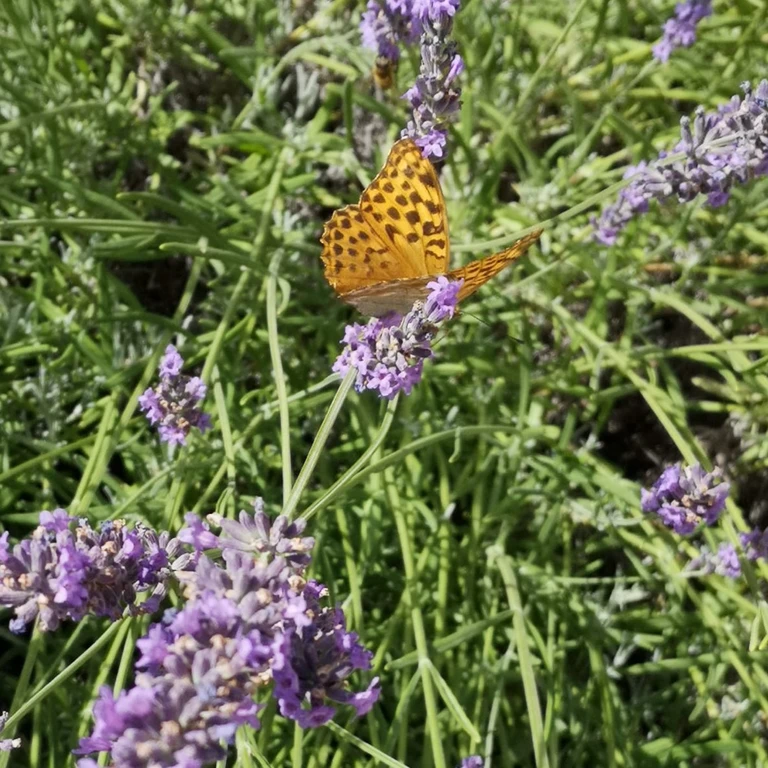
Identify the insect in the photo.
Argynnis paphia
